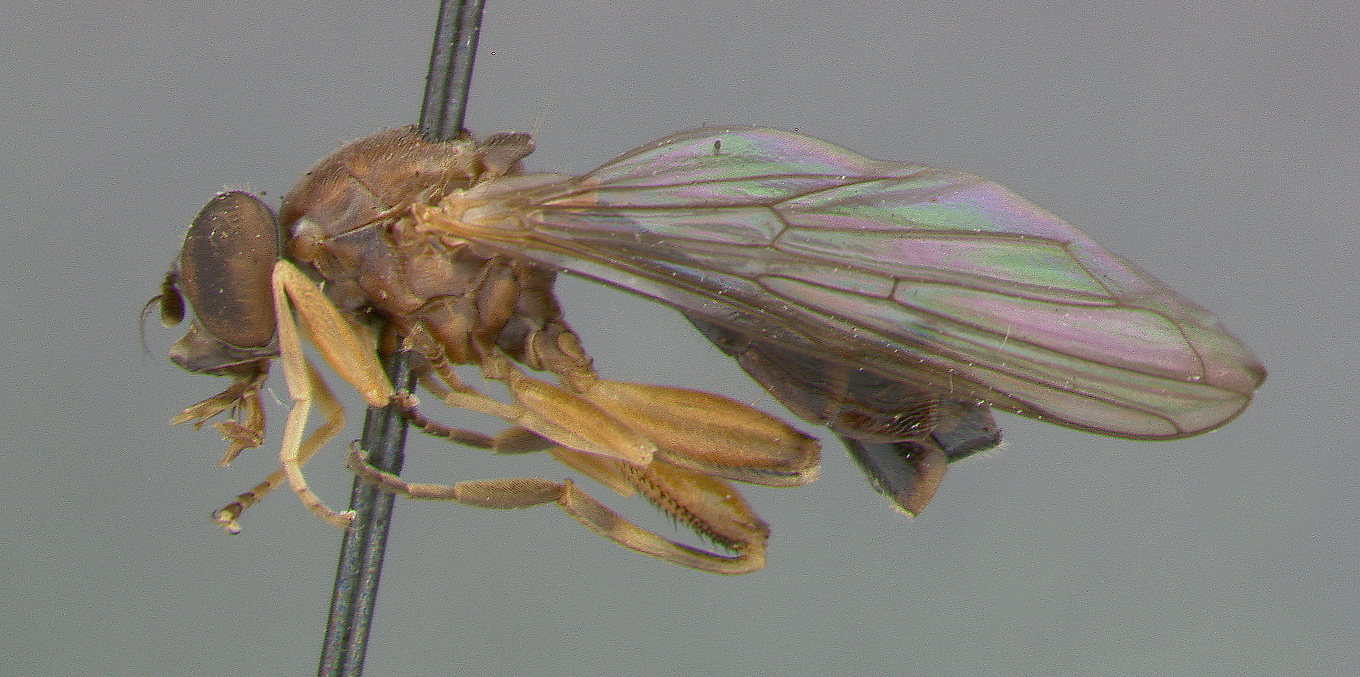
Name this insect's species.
Sphegina rufa
